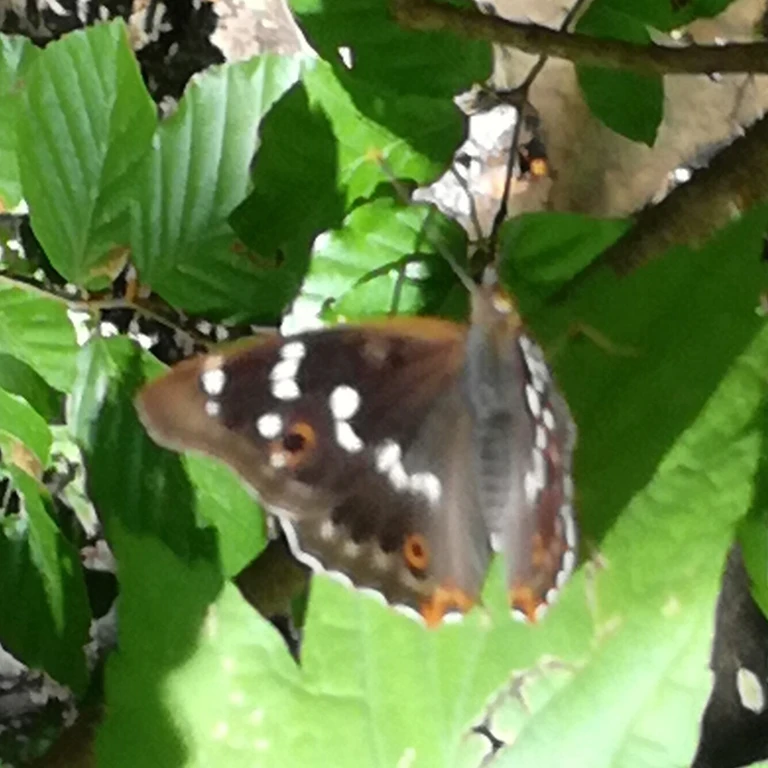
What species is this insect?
Apatura ilia
